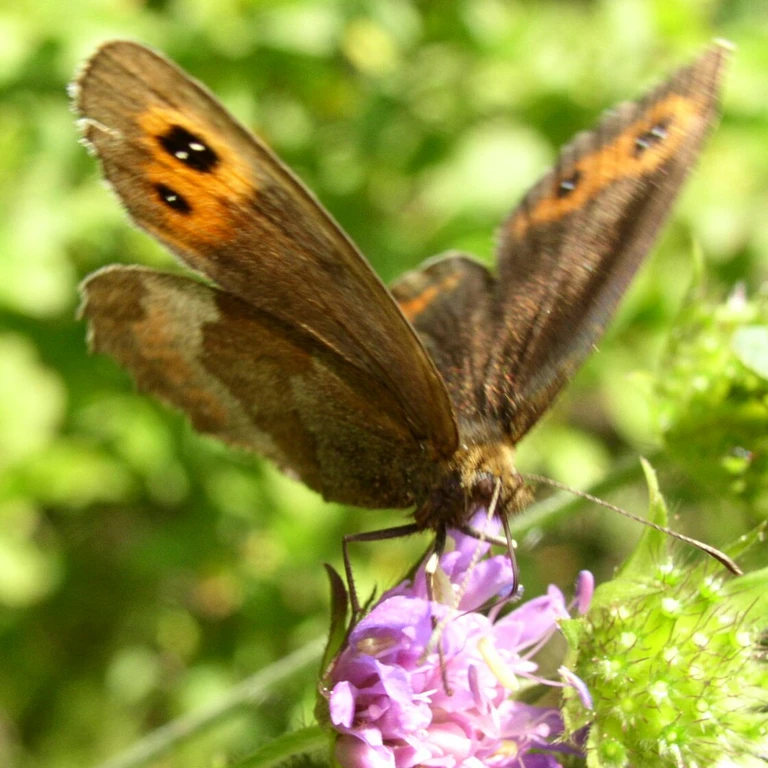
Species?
Erebia aethiops
